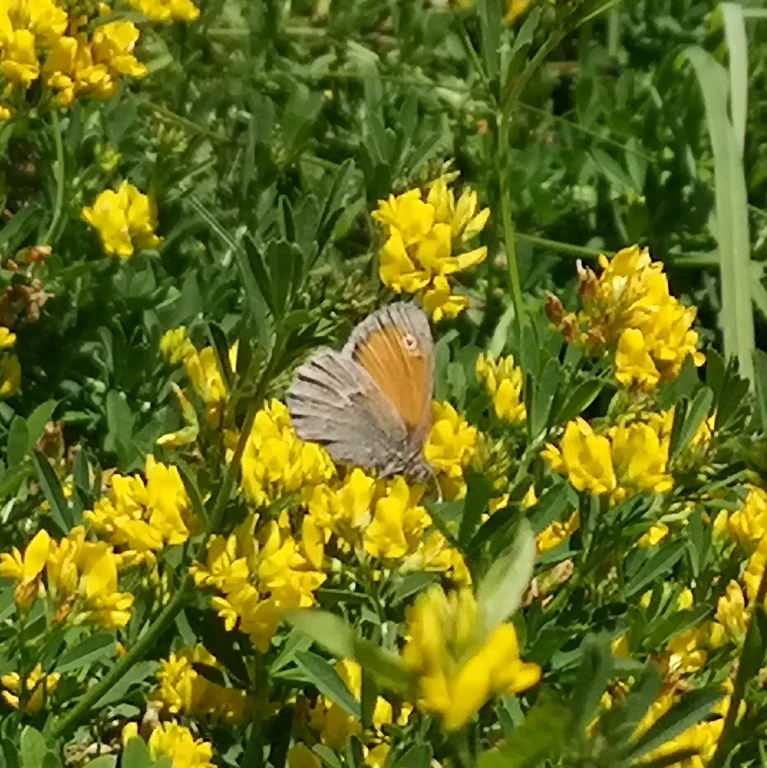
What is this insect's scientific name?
Coenonympha pamphilus
